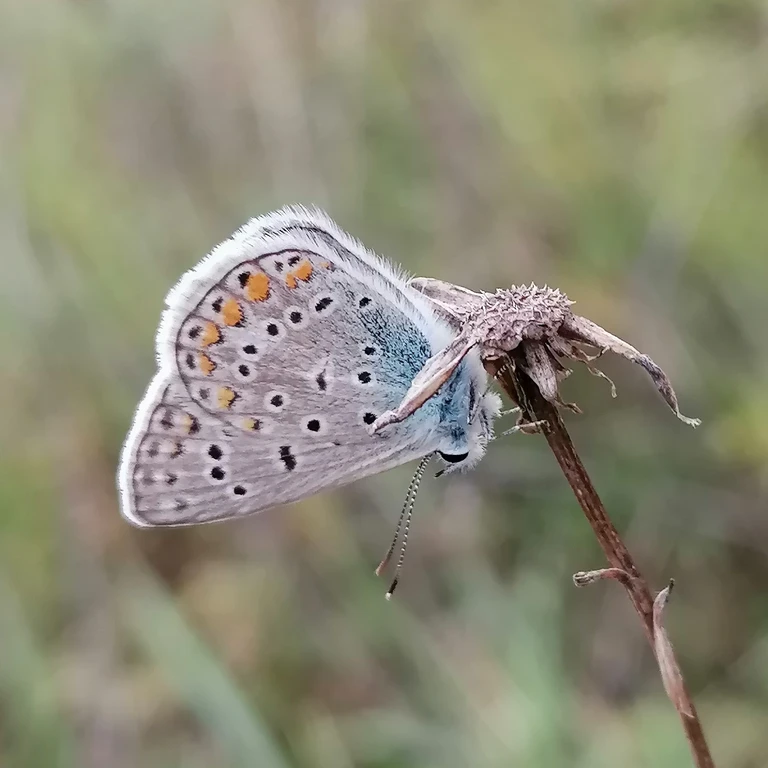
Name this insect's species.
Polyommatus icarus
